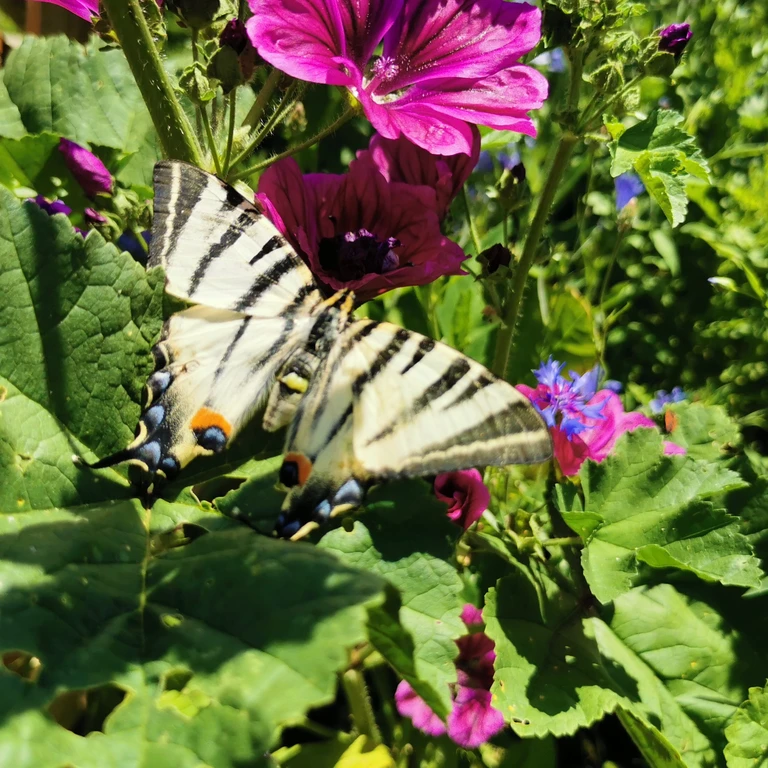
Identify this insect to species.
Iphiclides podalirius
